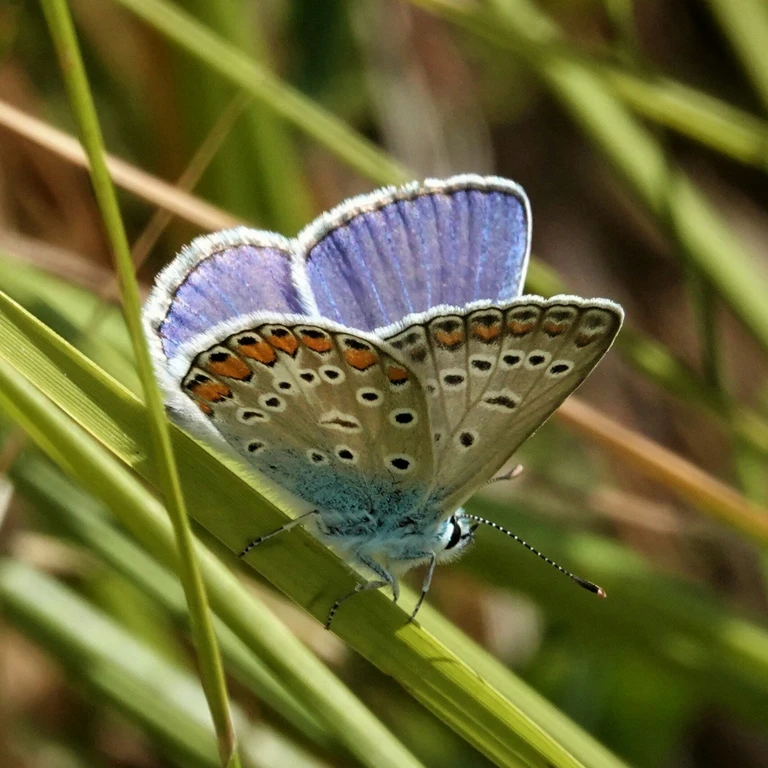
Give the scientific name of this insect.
Polyommatus icarus
